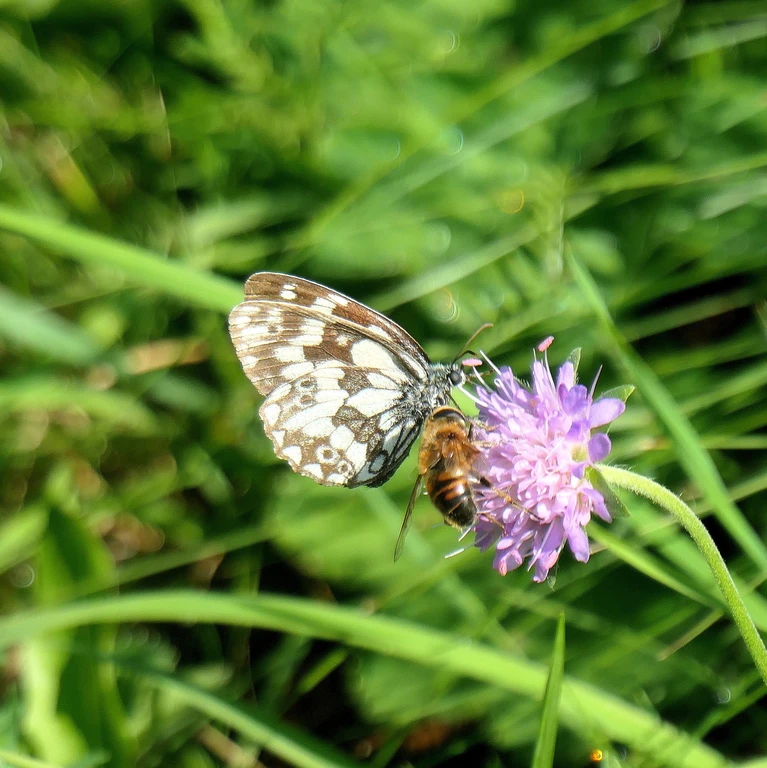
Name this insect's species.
Melanargia galathea
